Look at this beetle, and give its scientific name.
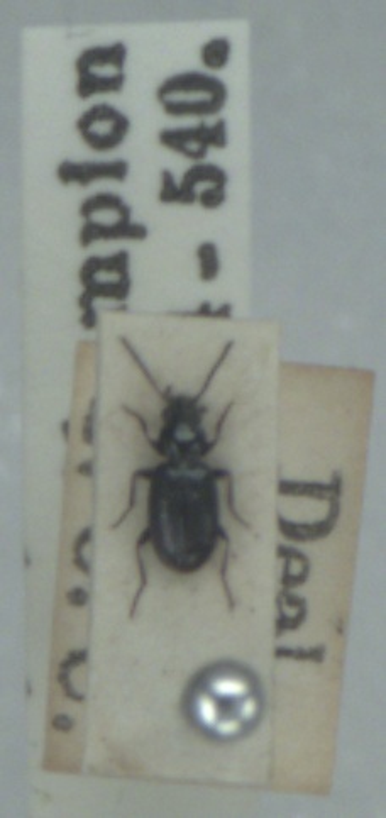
Bembidion minimum
